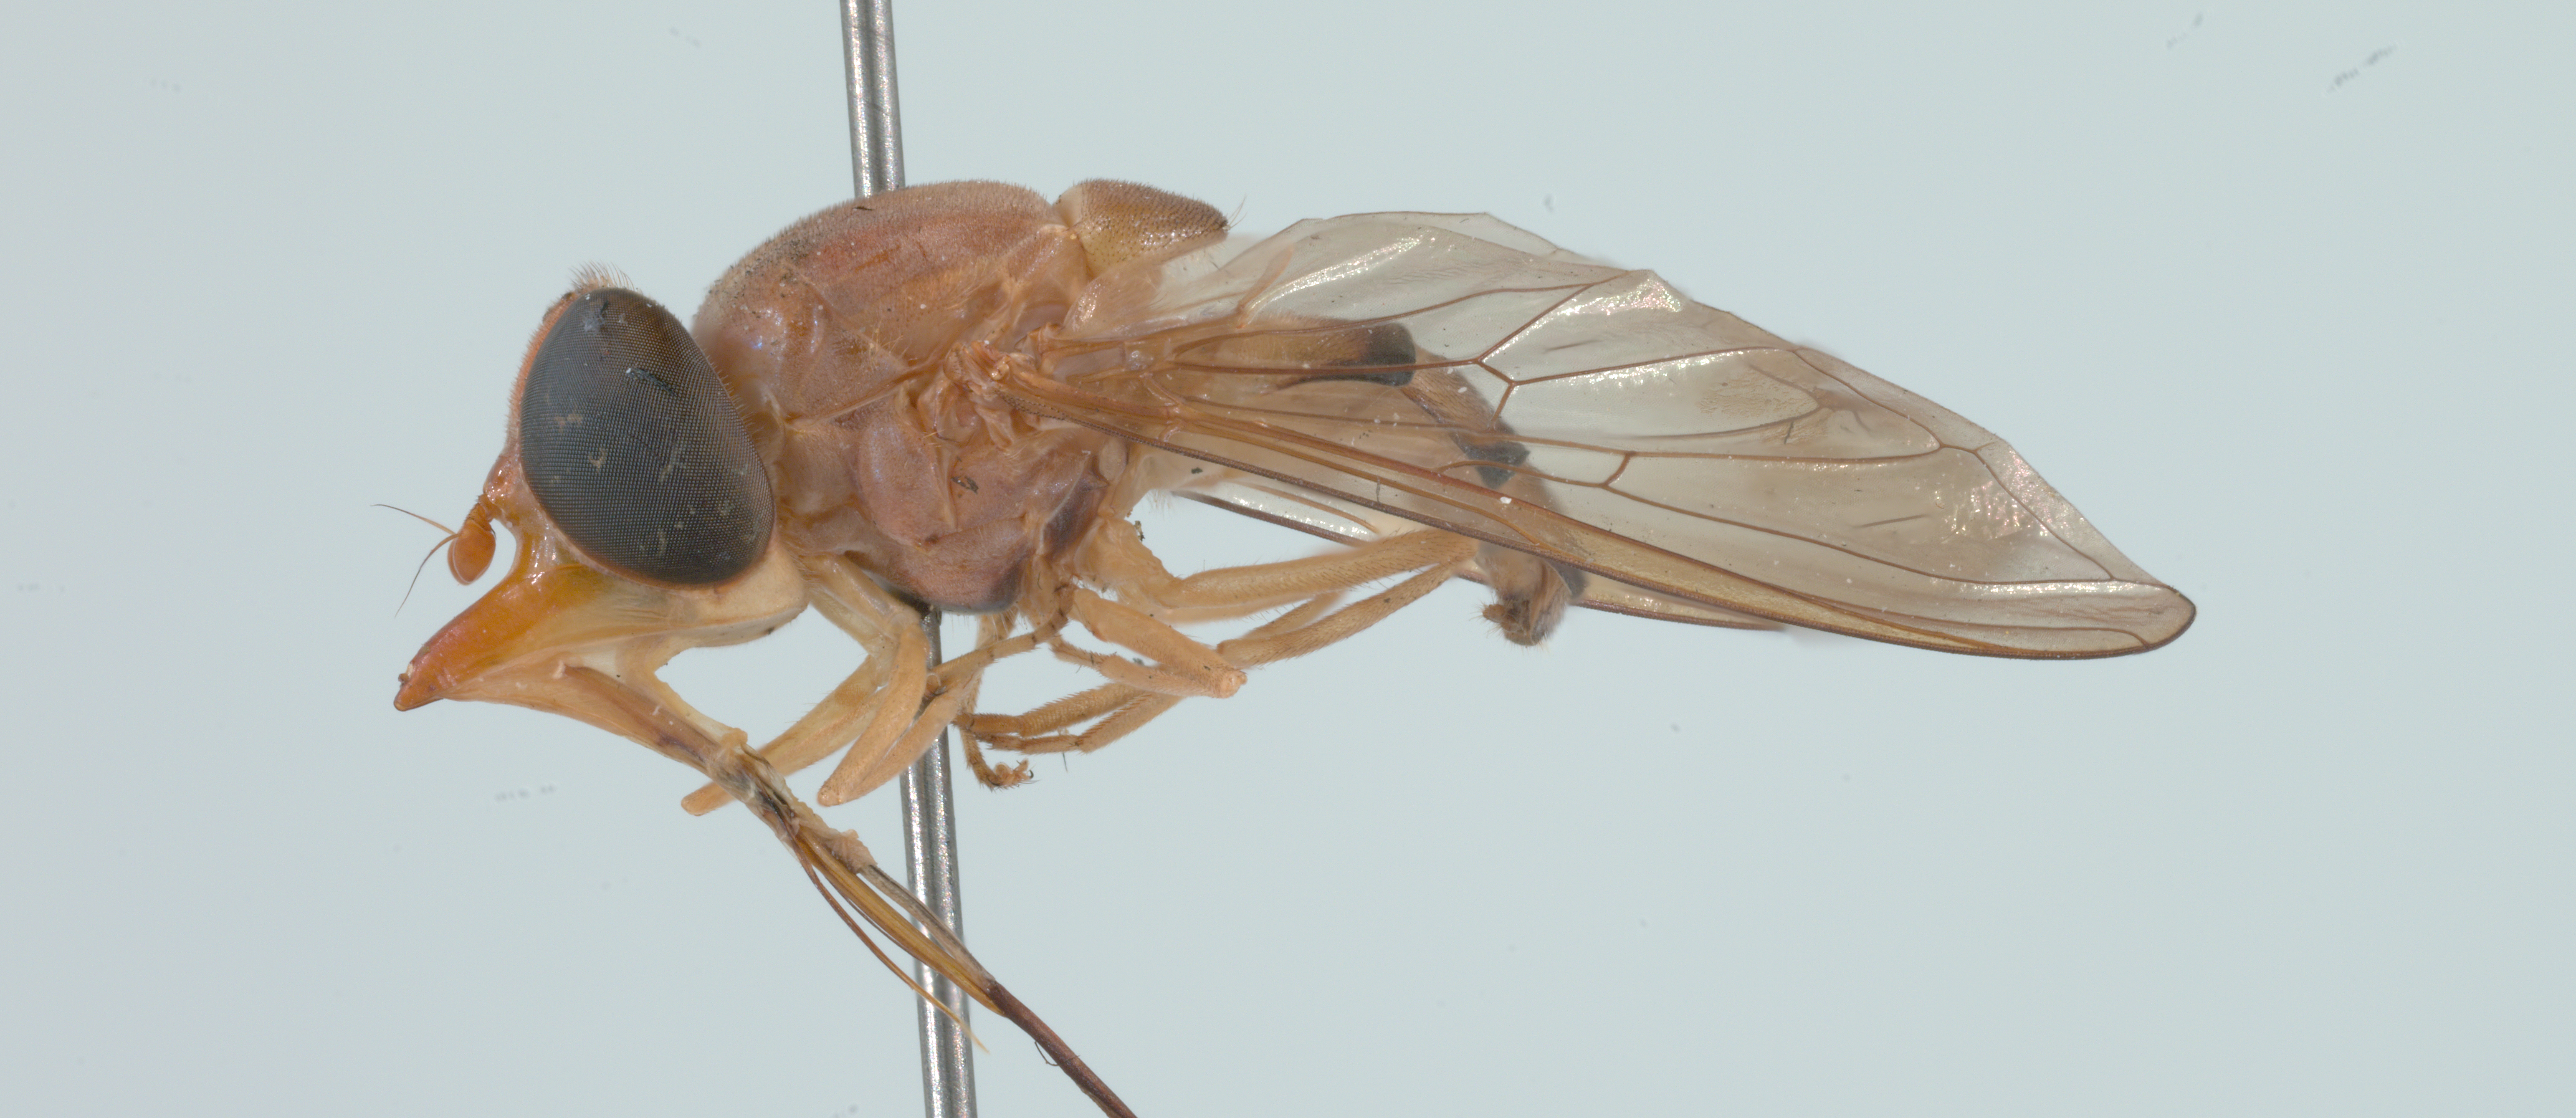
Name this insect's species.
Rhingia lutea
